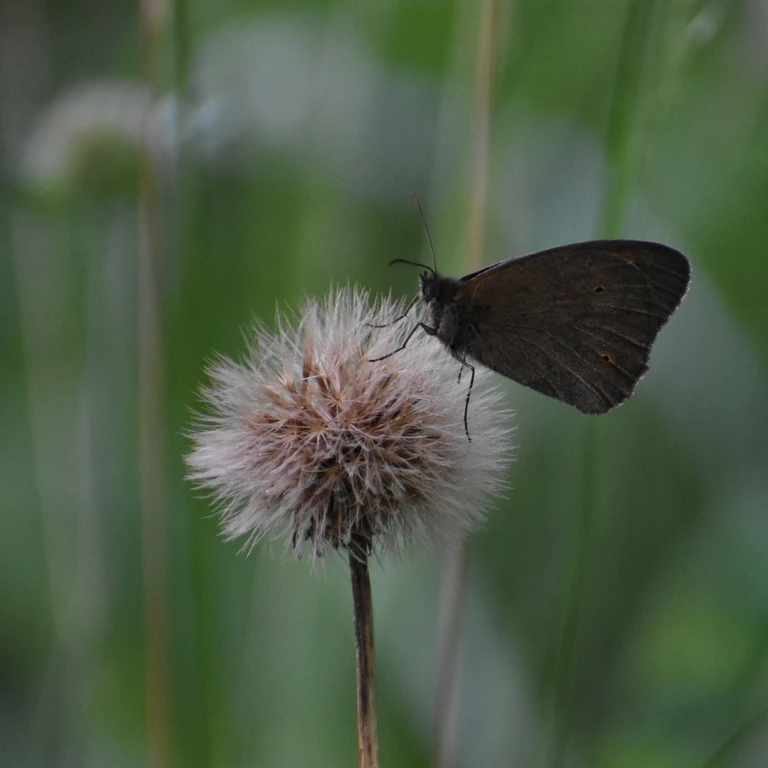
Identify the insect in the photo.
Maniola jurtina
